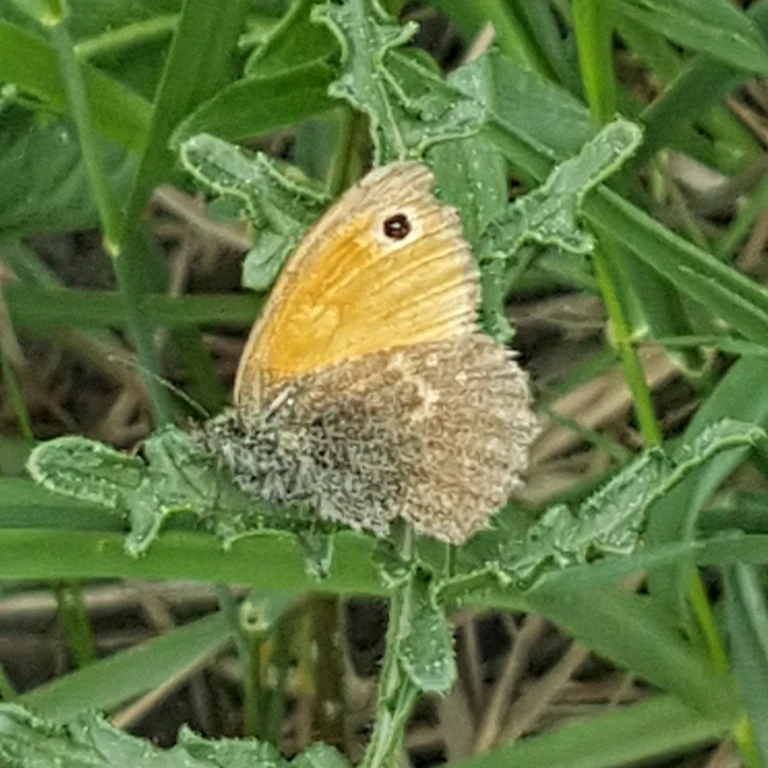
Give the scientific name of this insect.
Coenonympha pamphilus
